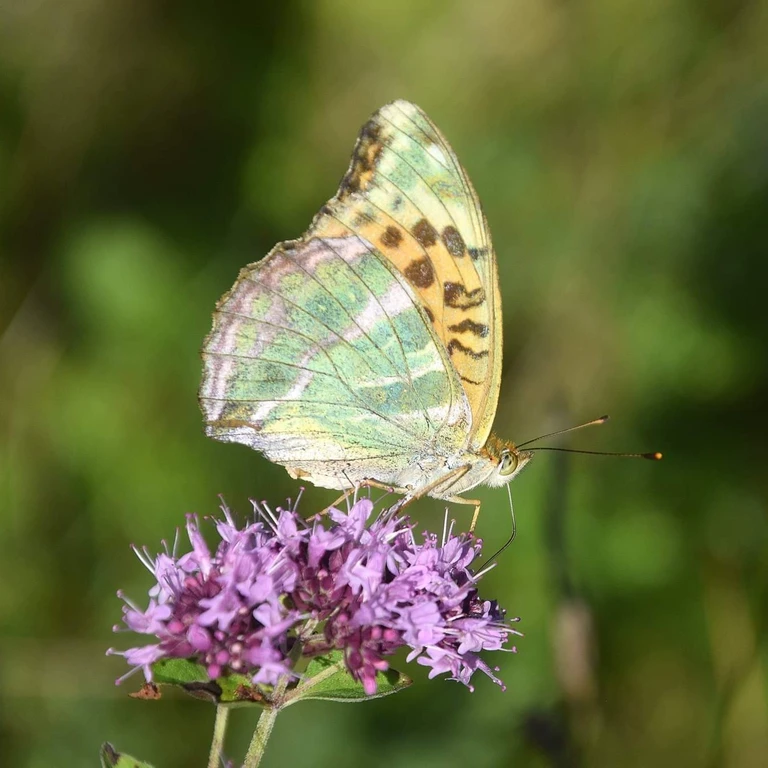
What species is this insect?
Argynnis paphia
